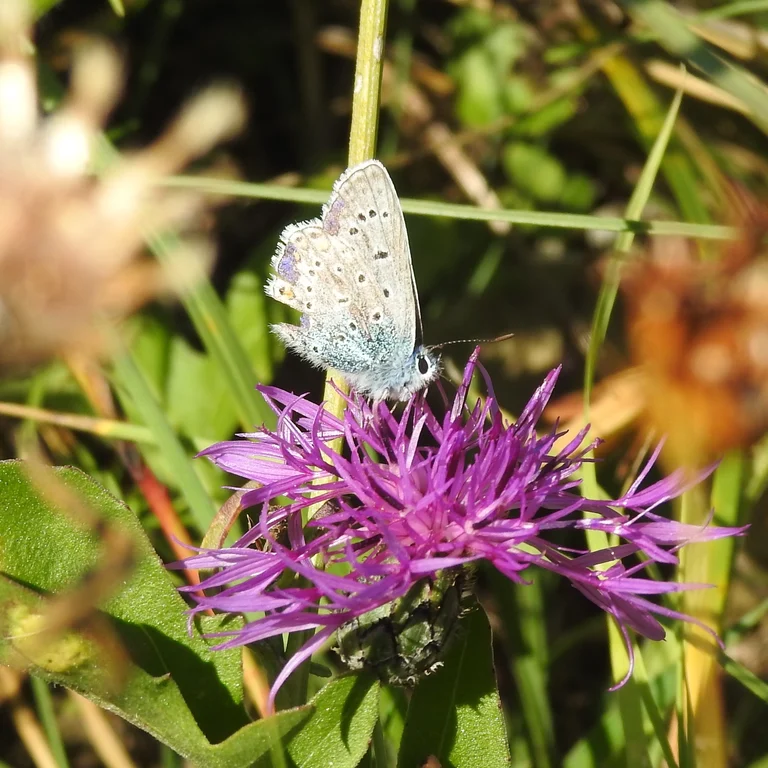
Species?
Polyommatus icarus
